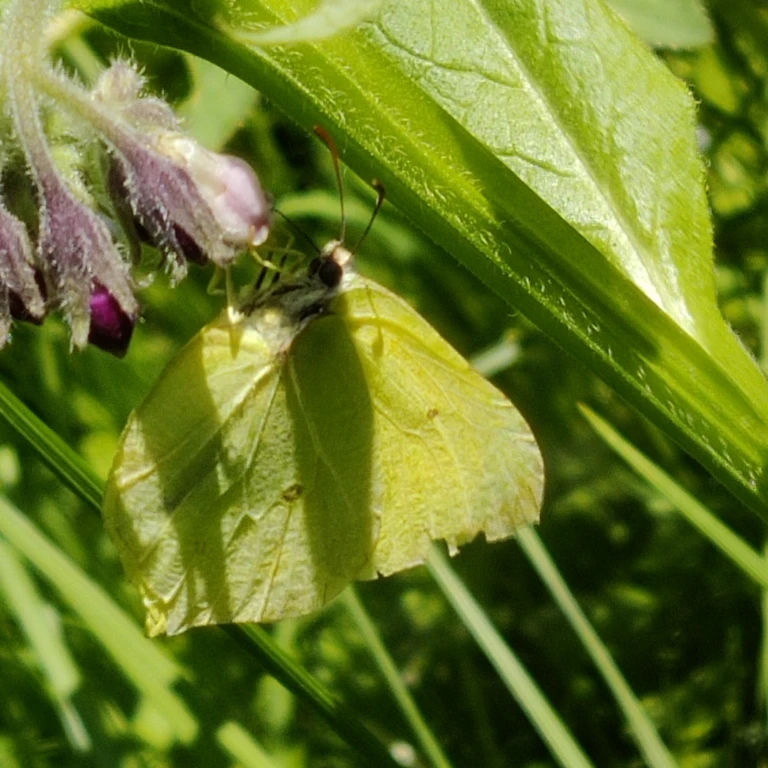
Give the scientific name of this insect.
Gonepteryx rhamni
